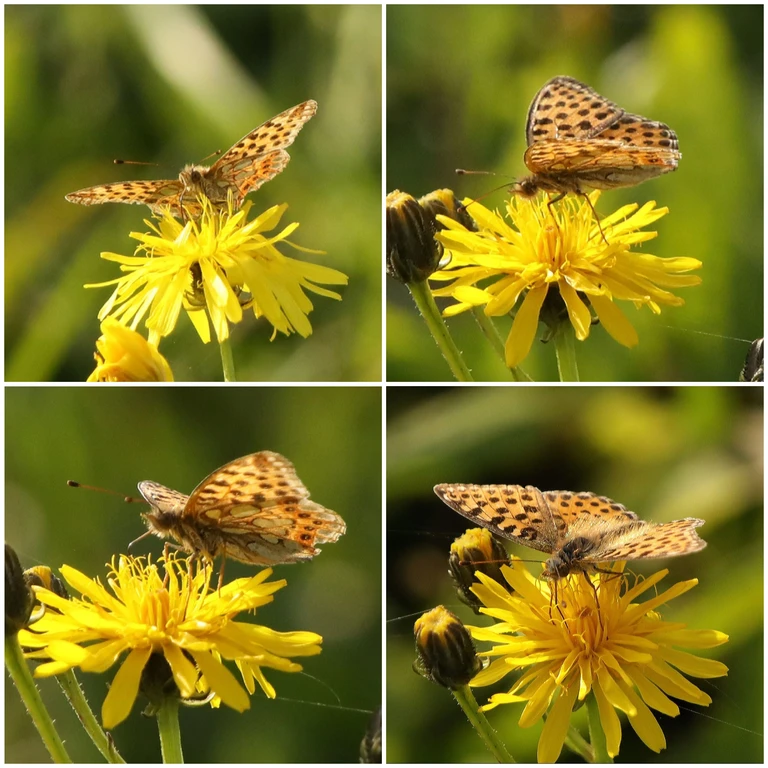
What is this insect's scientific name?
Issoria lathonia
